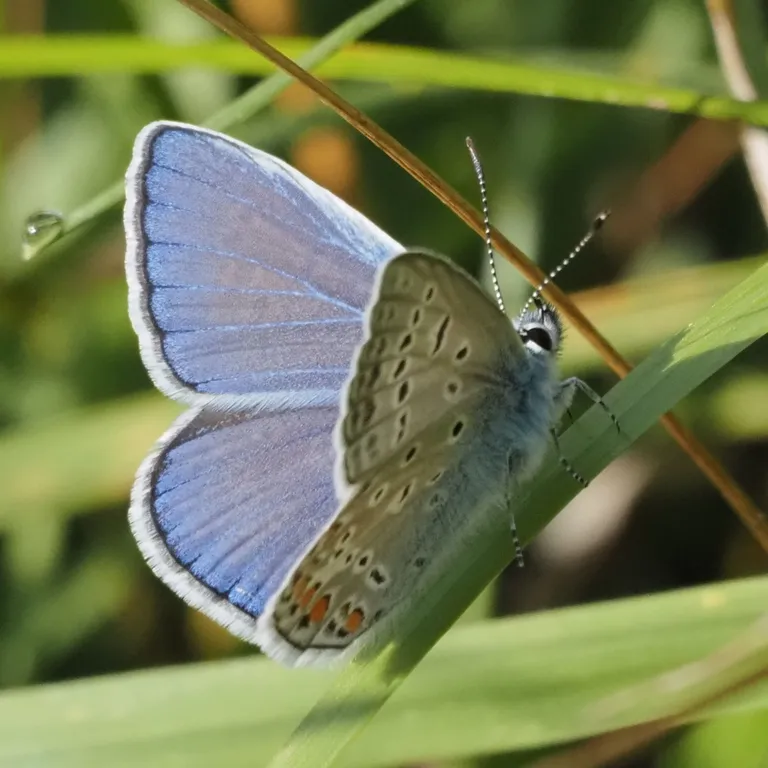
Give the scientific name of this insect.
Polyommatus icarus
